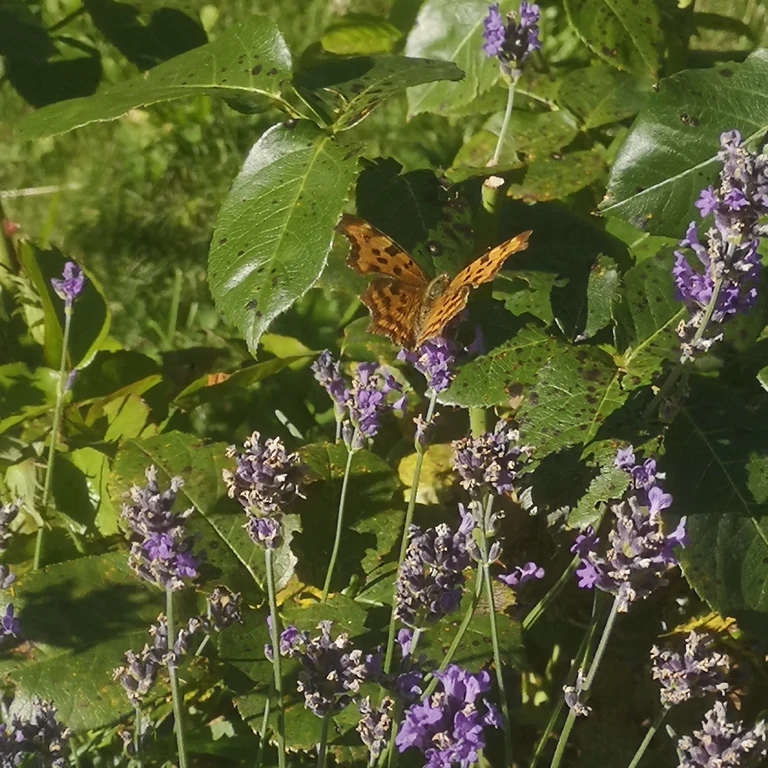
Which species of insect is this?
Polygonia c-album
